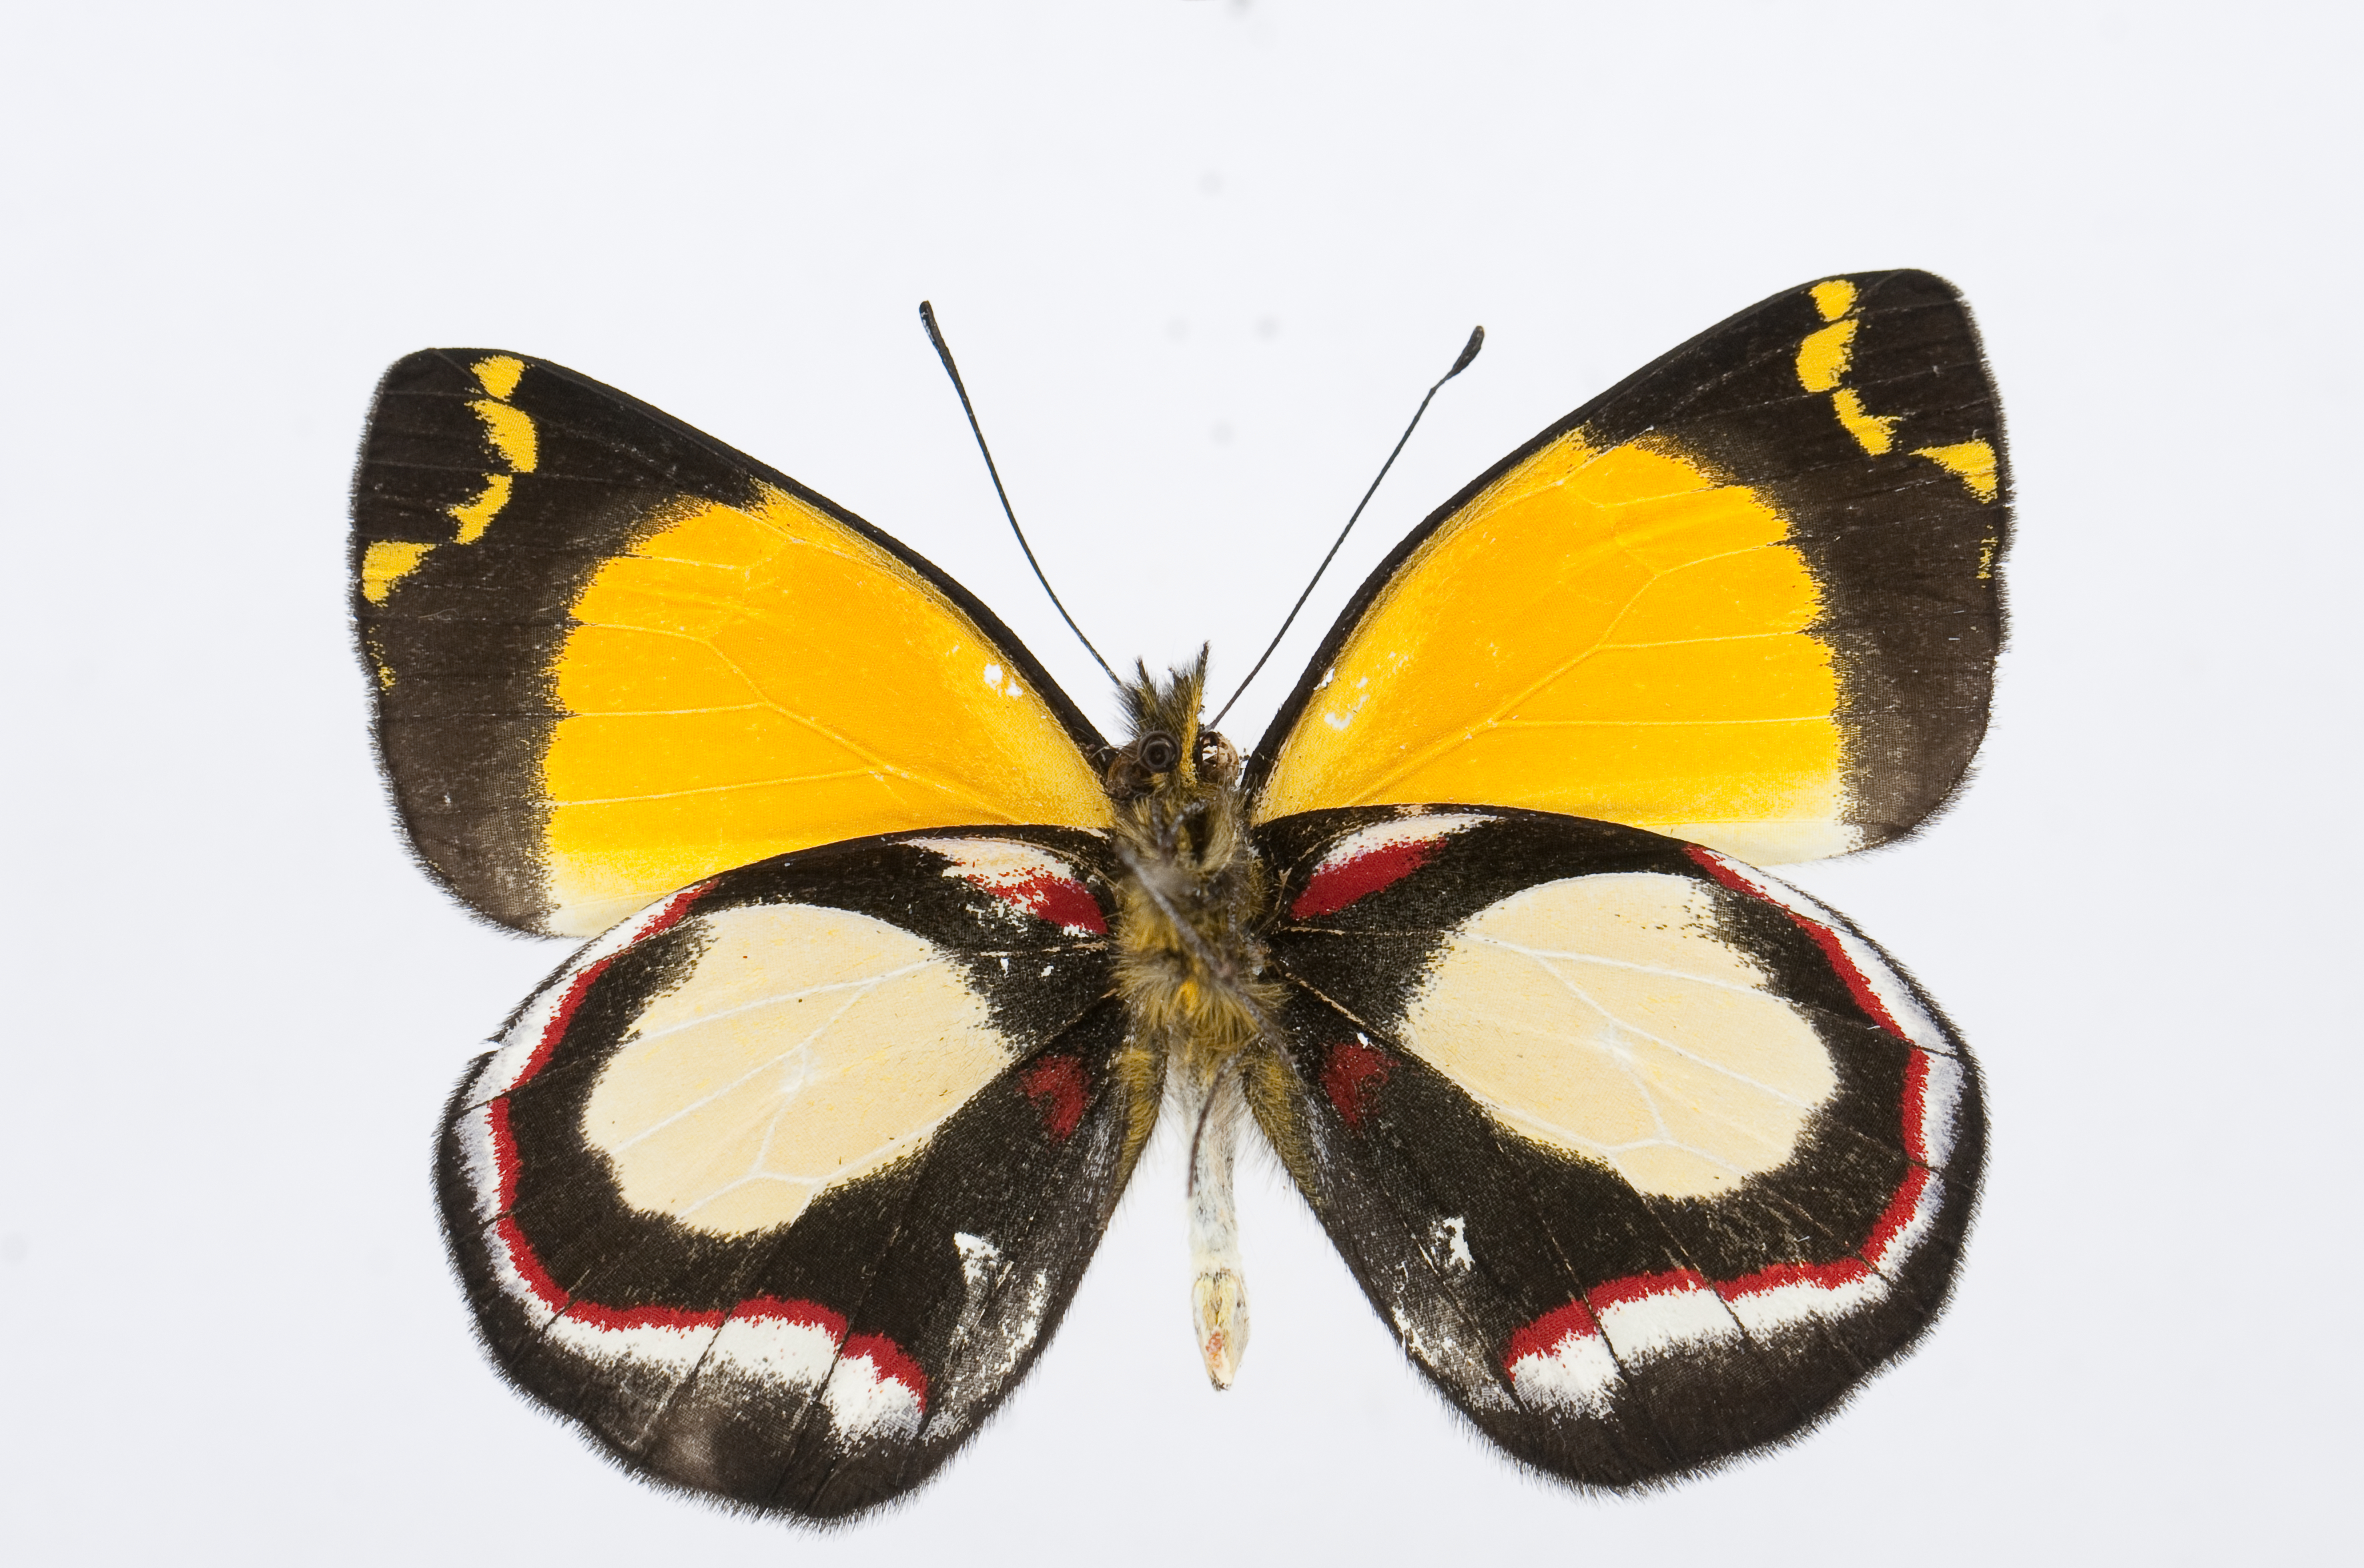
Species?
Delias leucias
